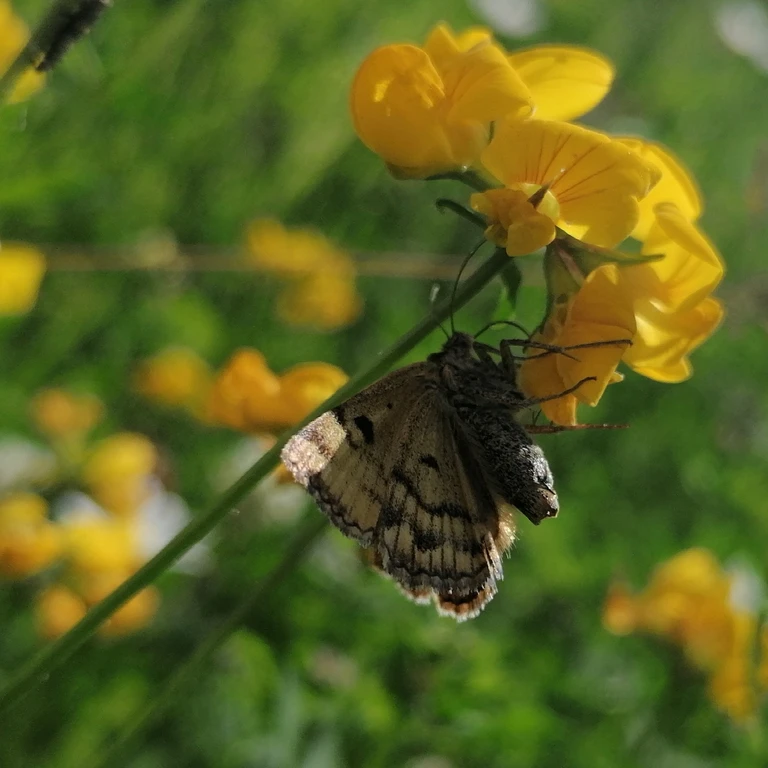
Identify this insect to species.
Euclidia glyphica
